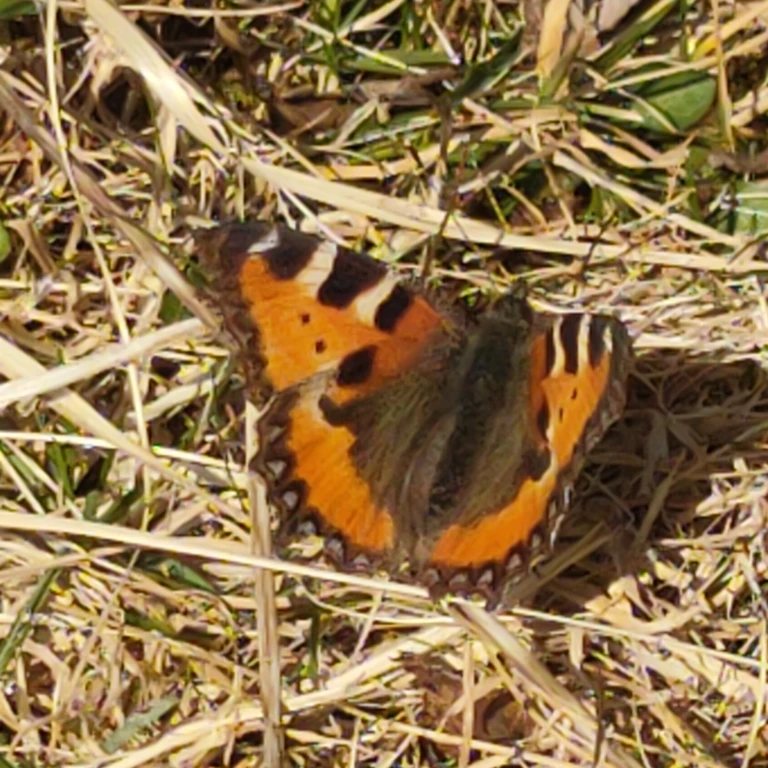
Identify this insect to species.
Aglais urticae
